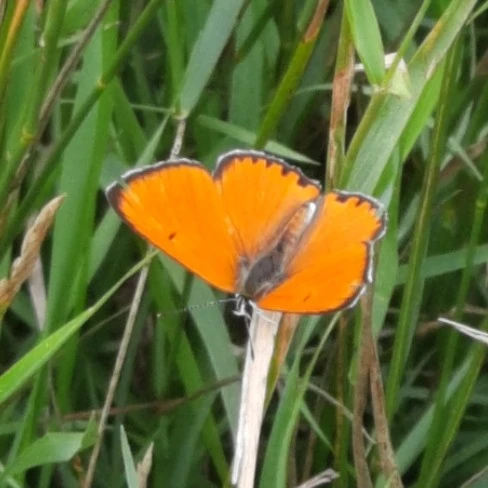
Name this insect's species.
Lycaena dispar
